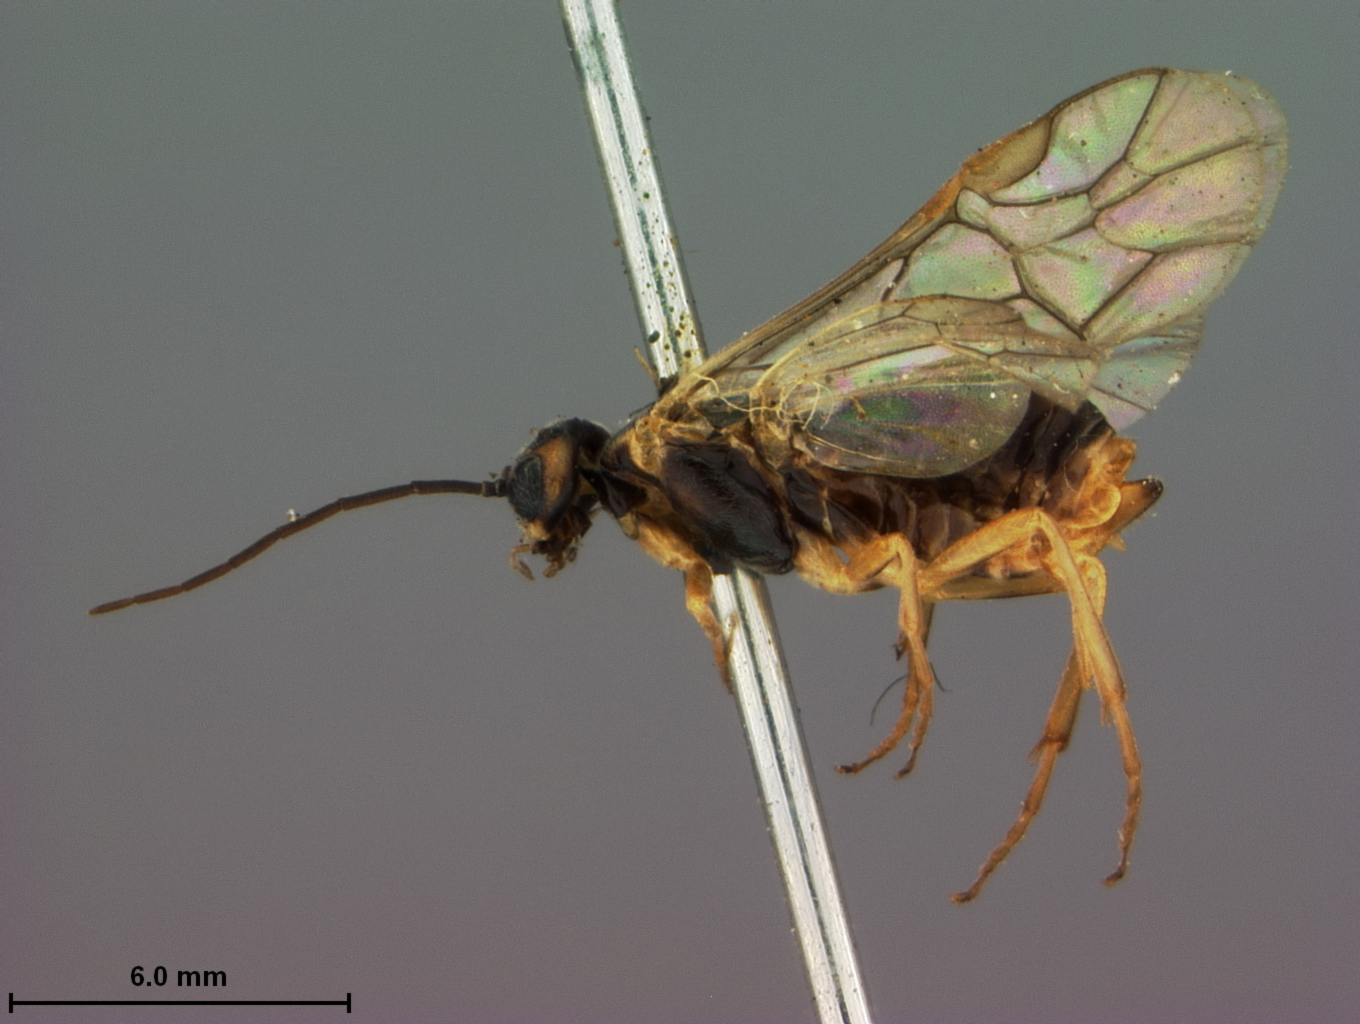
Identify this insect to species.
Pteronus notatus
